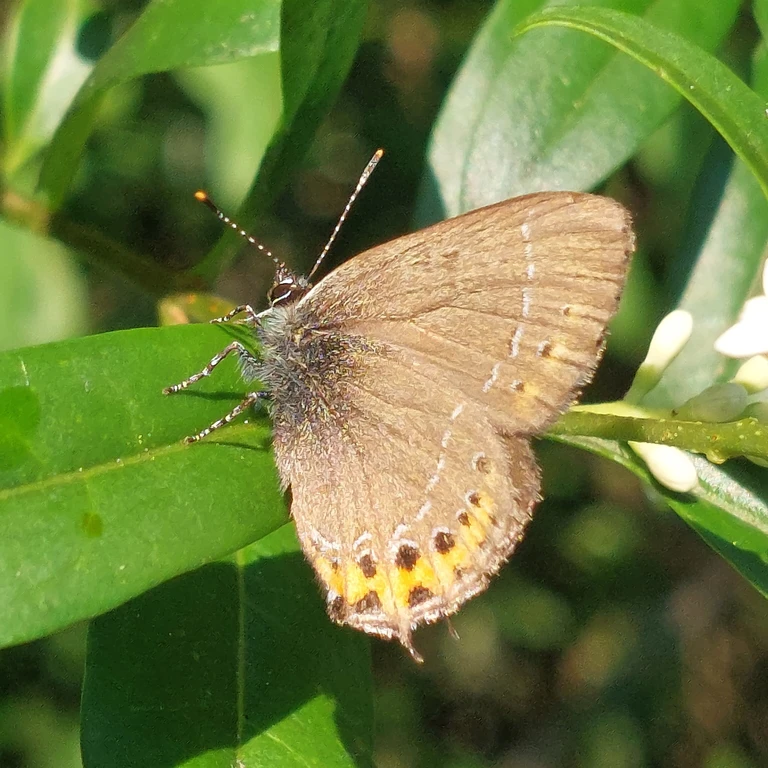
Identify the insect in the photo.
Satyrium pruni (also Fixsenia pruni)
